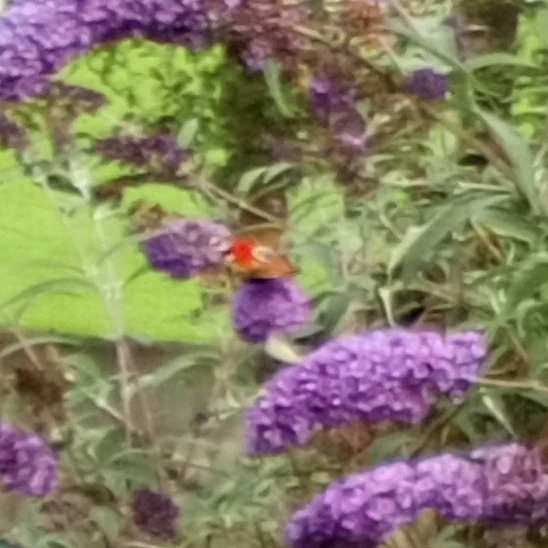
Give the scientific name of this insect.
Aglais io
